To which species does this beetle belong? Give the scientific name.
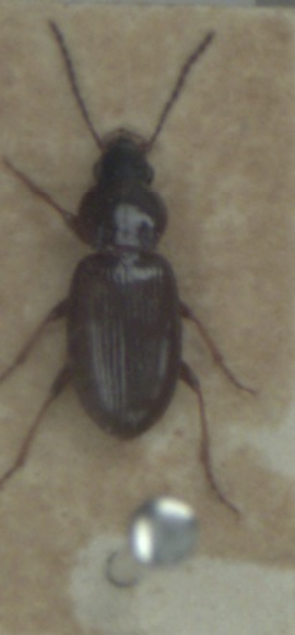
Pterostichus strenuus
